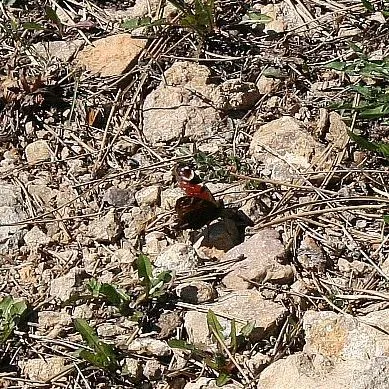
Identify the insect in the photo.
Aglais io
